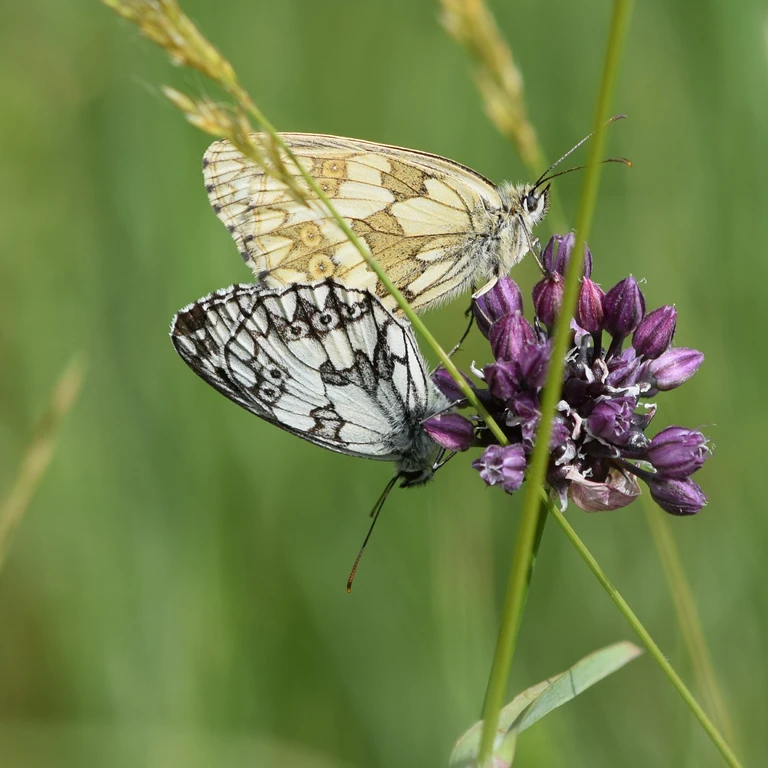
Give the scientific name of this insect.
Melanargia galathea
